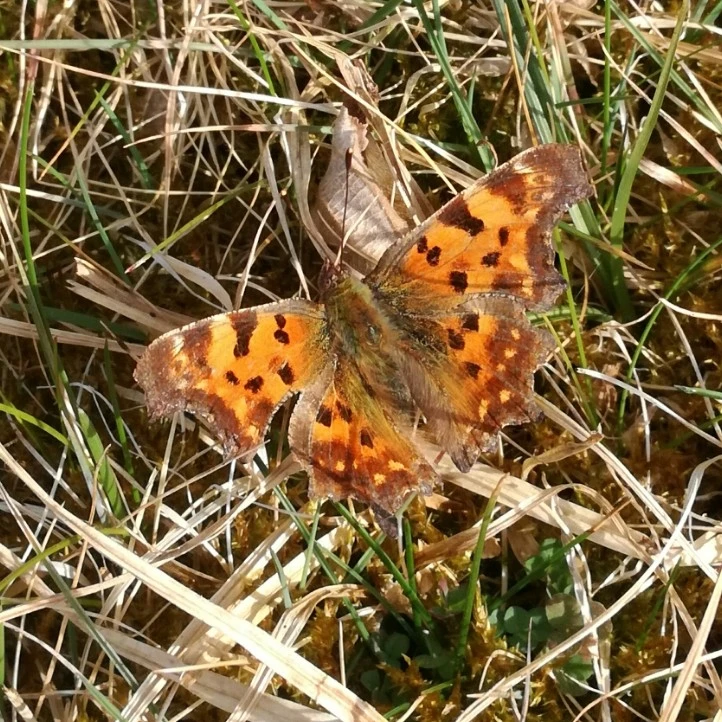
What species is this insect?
Polygonia c-album
